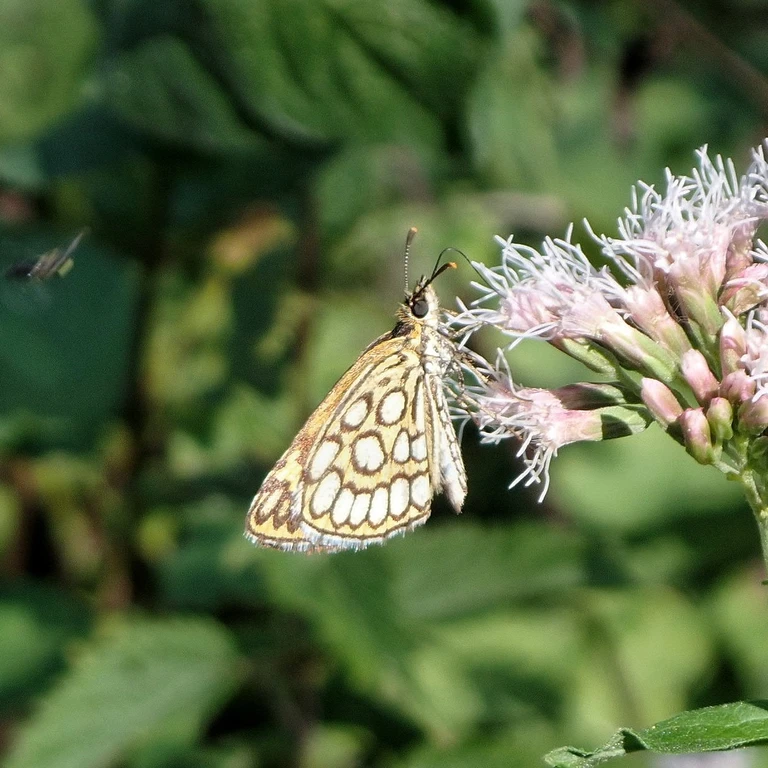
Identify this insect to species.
Heteropterus morpheus
